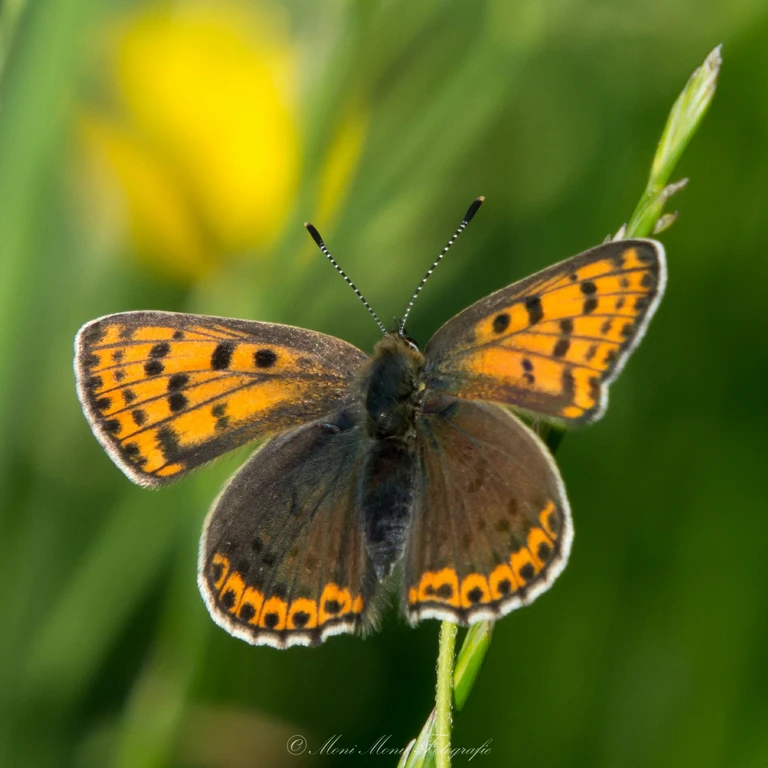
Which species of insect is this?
Lycaena tityrus (also Loweia tityrus)
